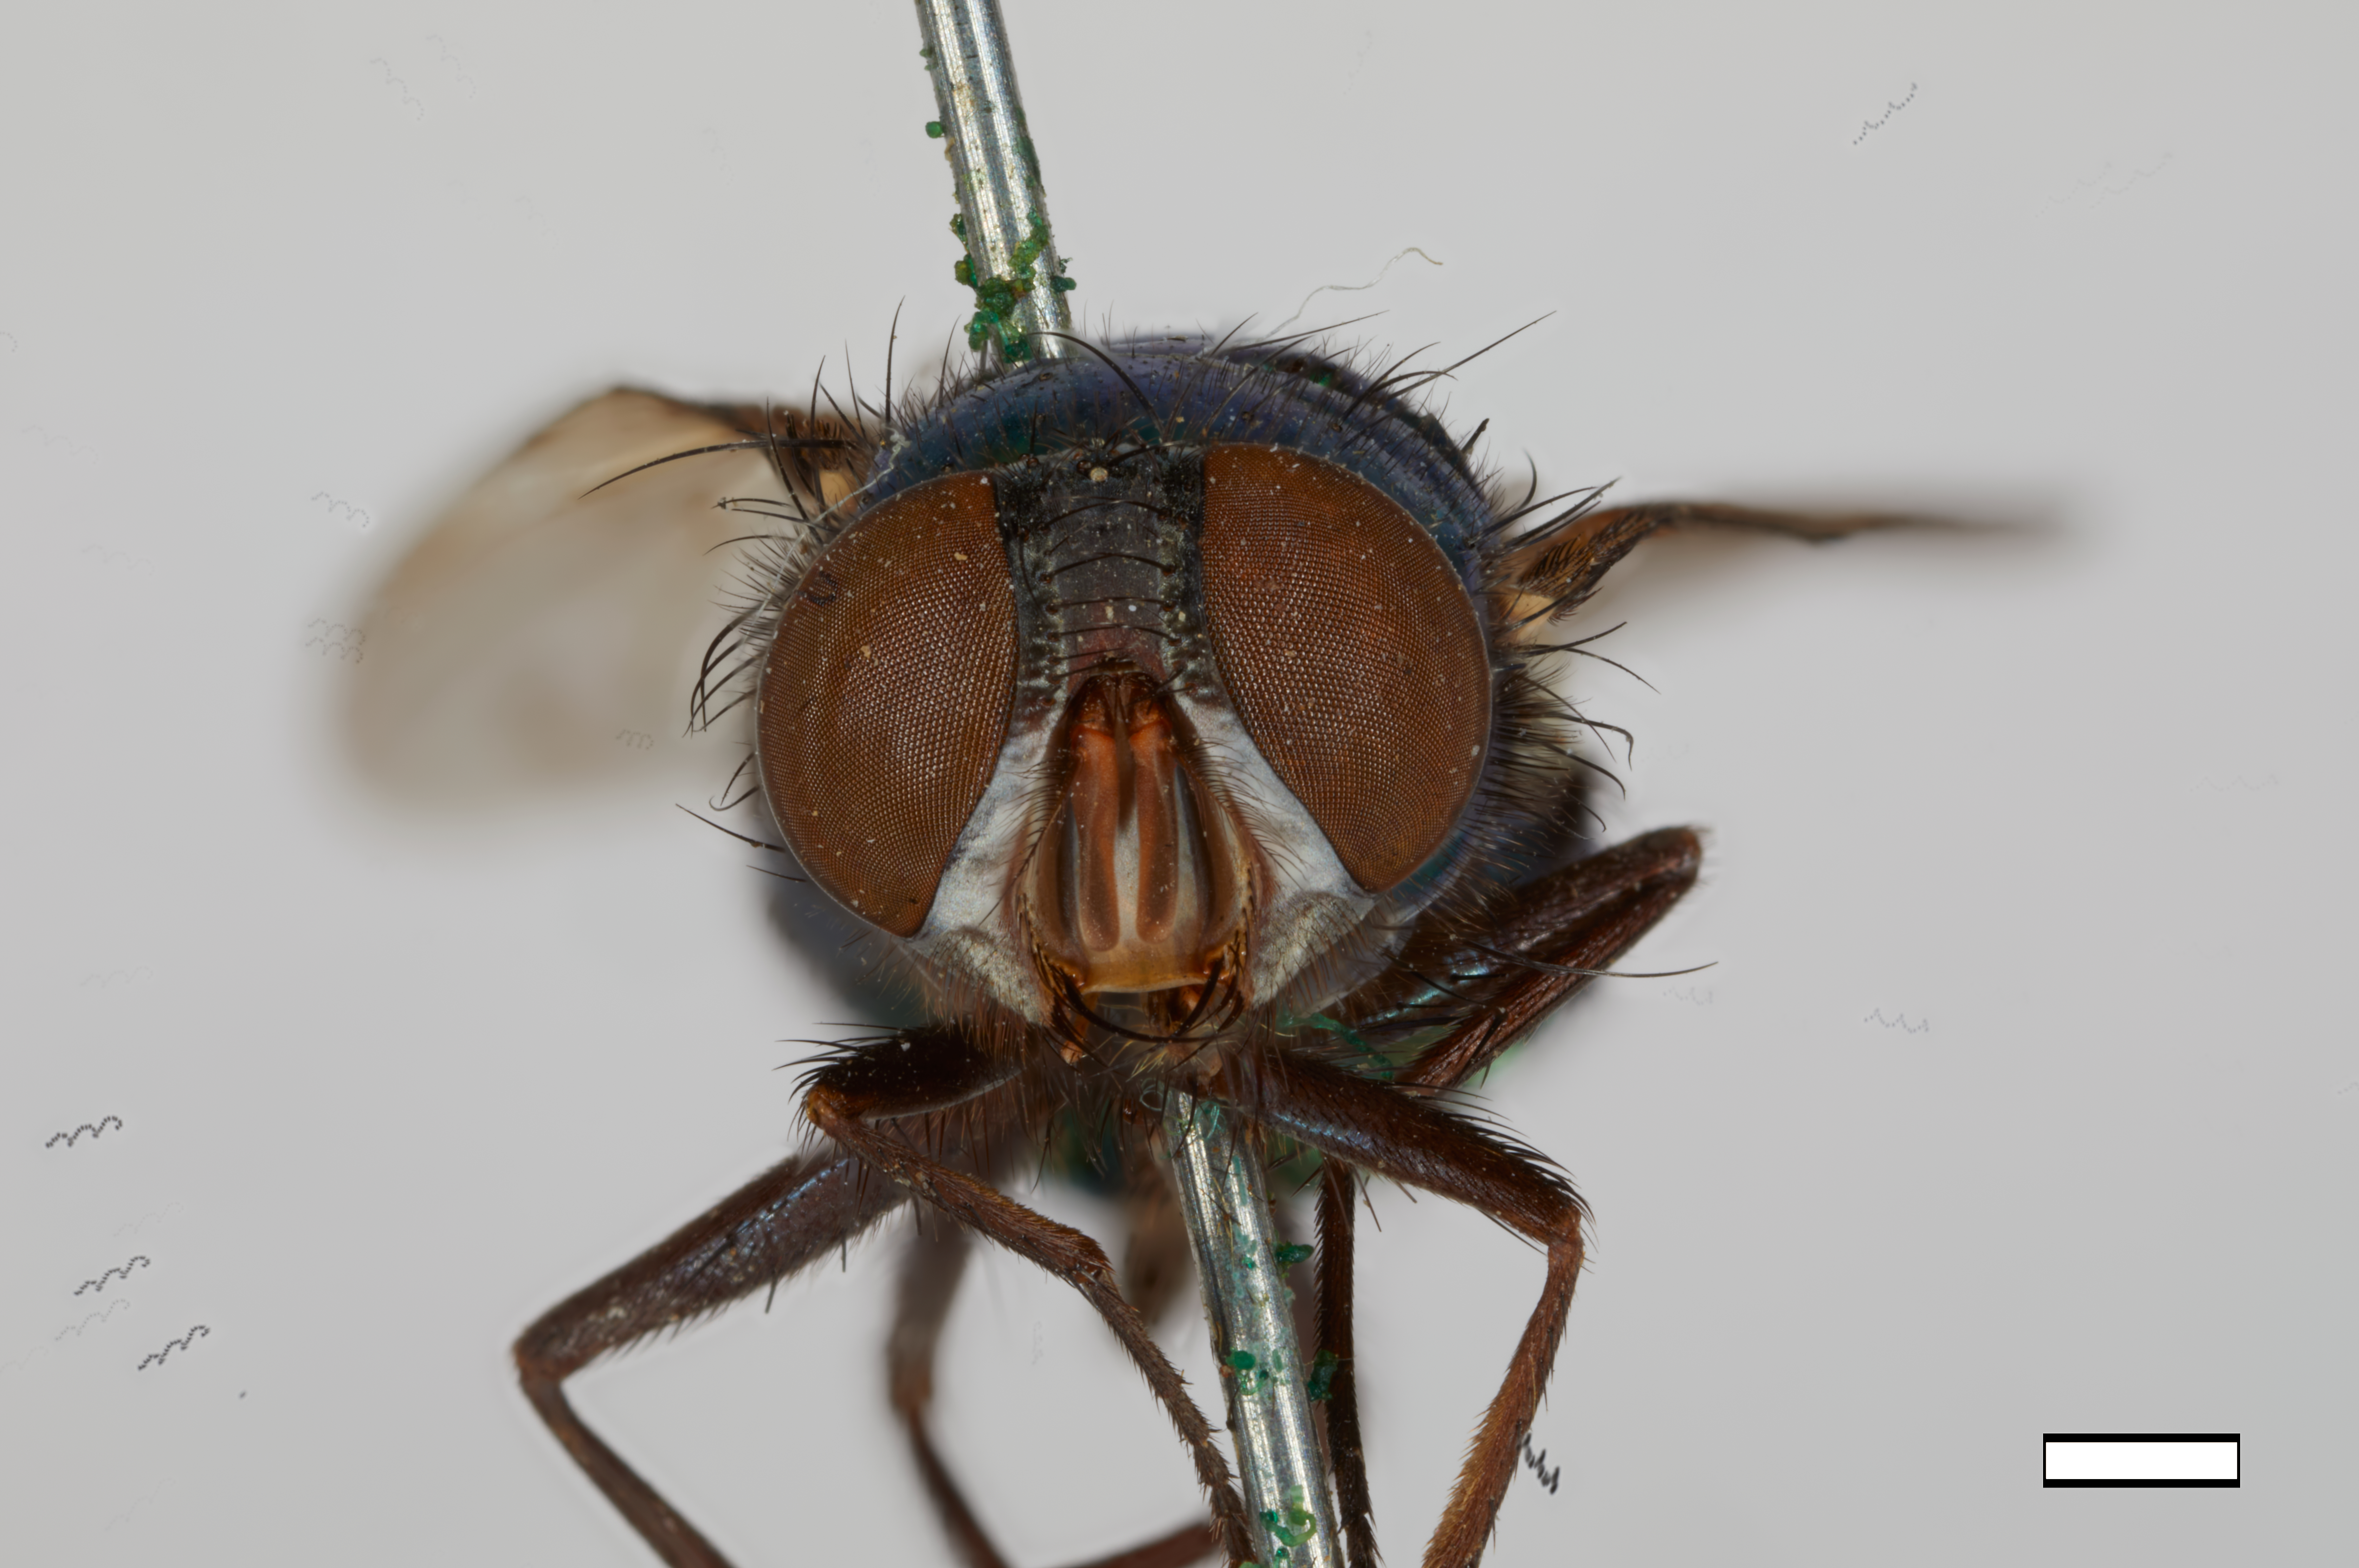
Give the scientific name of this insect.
Phaenicia coeruleiviridis (also Lucilia oculata)
